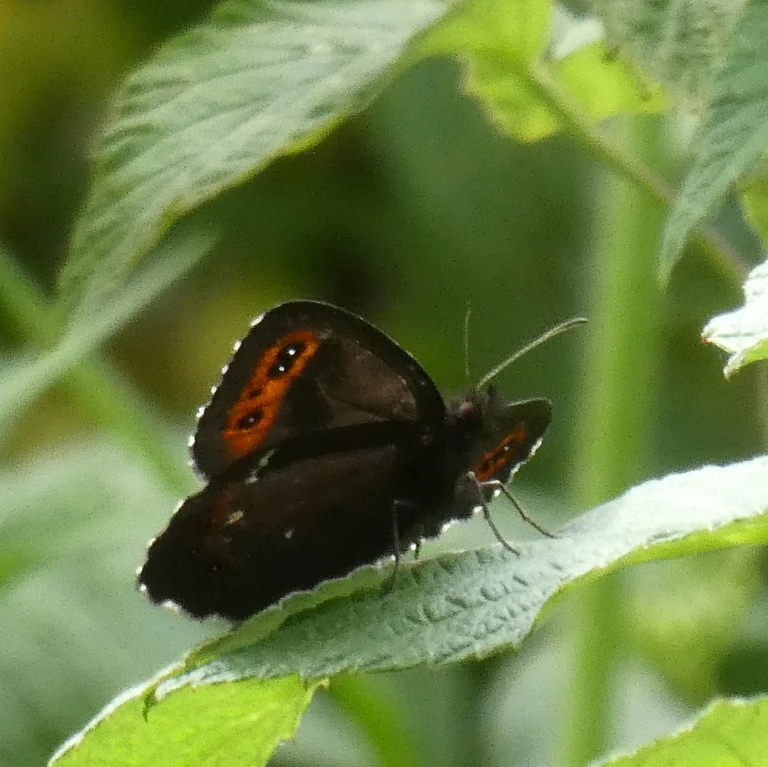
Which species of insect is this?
Erebia ligea
